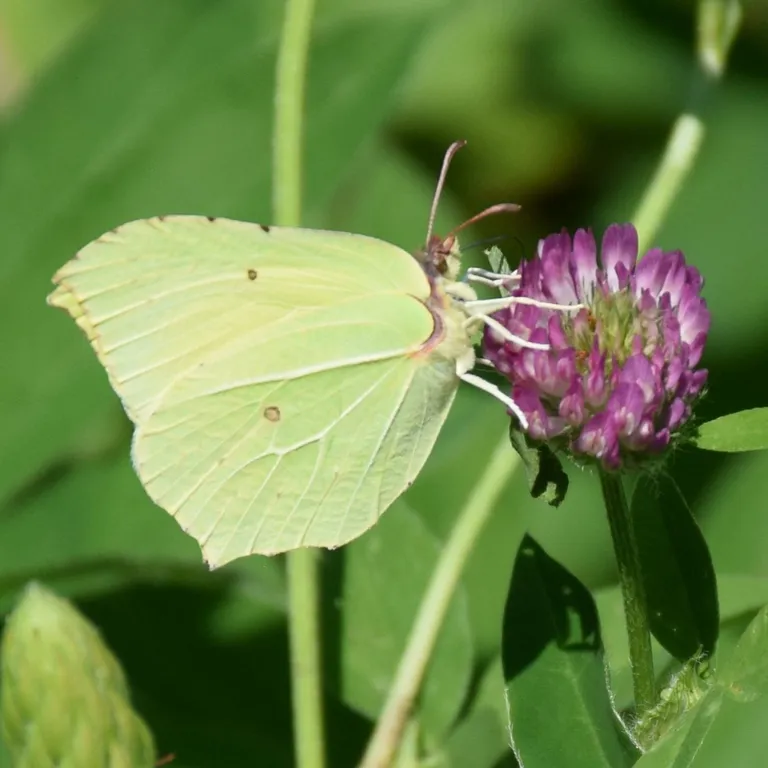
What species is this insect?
Gonepteryx rhamni
